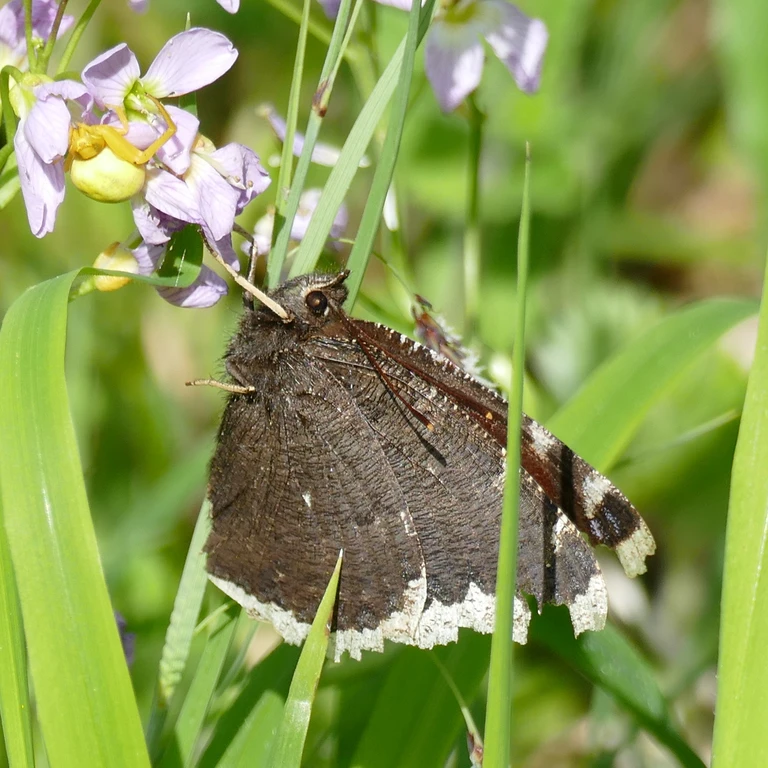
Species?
Nymphalis antiopa
